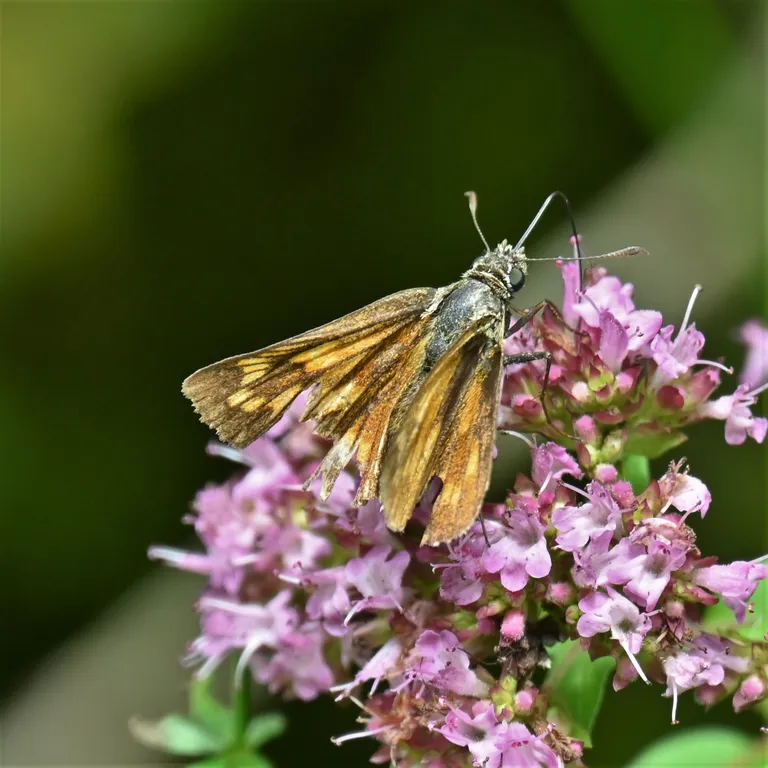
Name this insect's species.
Ochlodes sylvanus (also Ochlodes venata)
